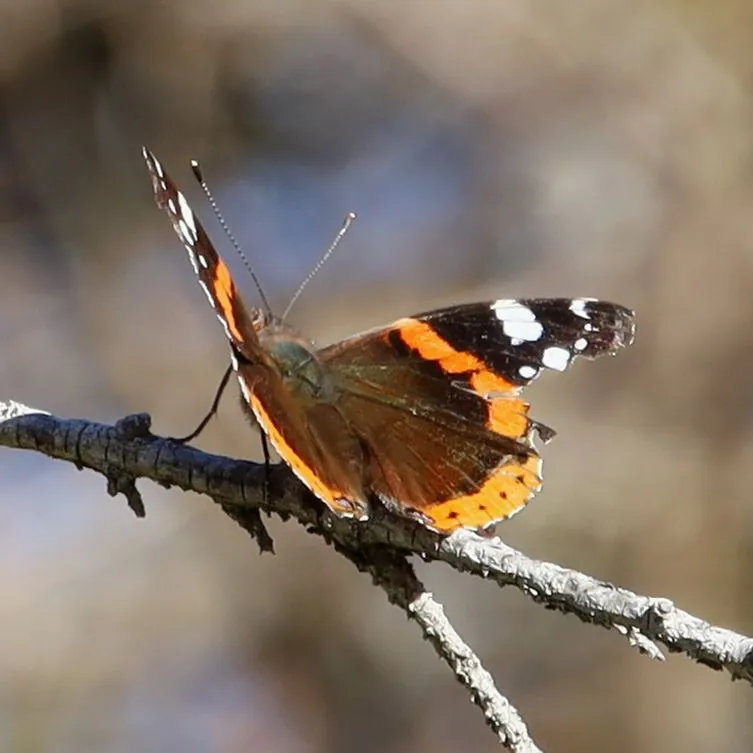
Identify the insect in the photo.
Vanessa atalanta
